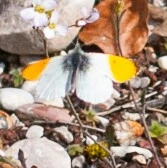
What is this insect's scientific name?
Anthocharis cardamines
